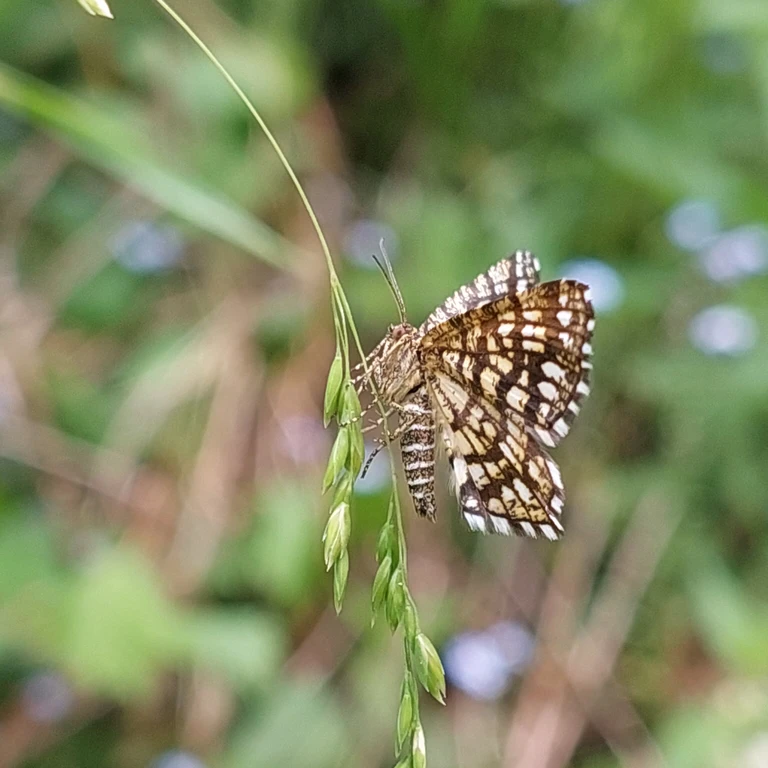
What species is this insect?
Chiasmia clathrata
